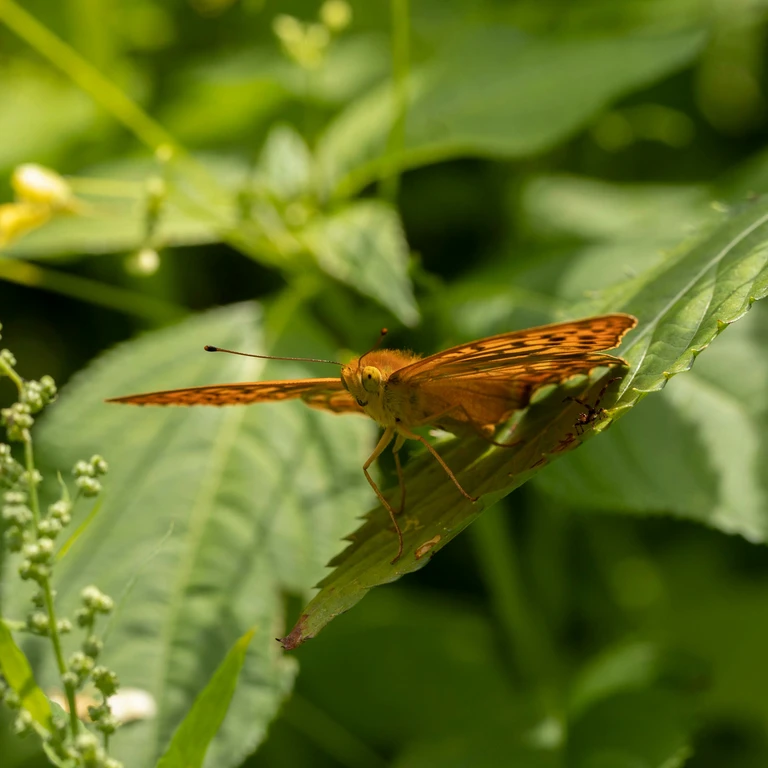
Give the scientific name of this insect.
Argynnis paphia
